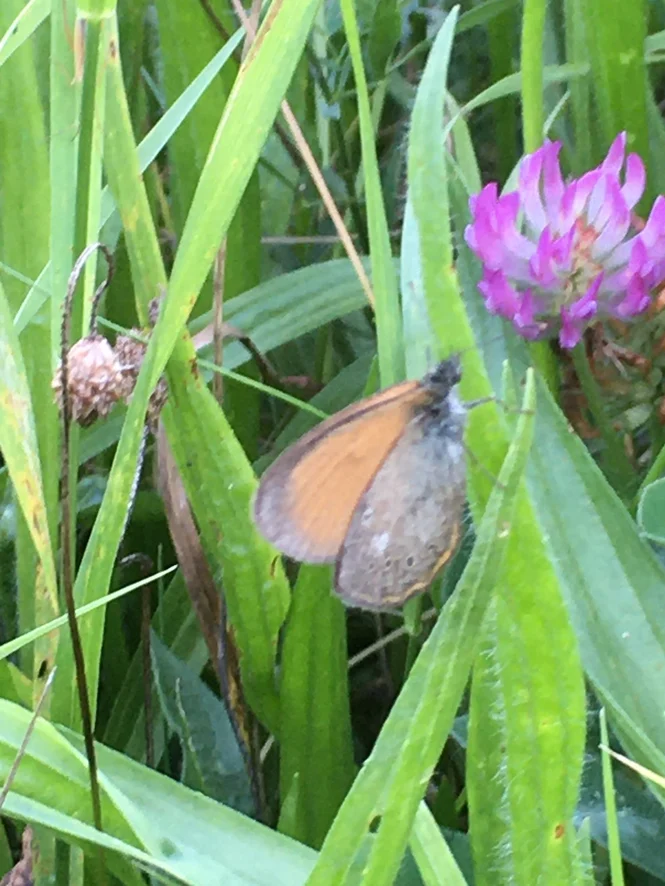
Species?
Coenonympha glycerion (also Coenonympha iphis)
